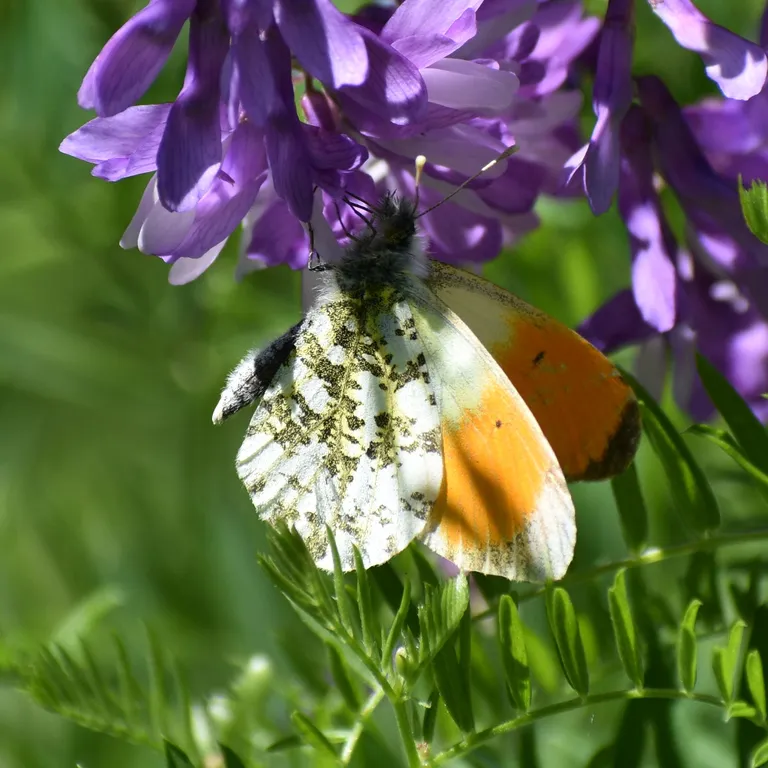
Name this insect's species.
Anthocharis cardamines
